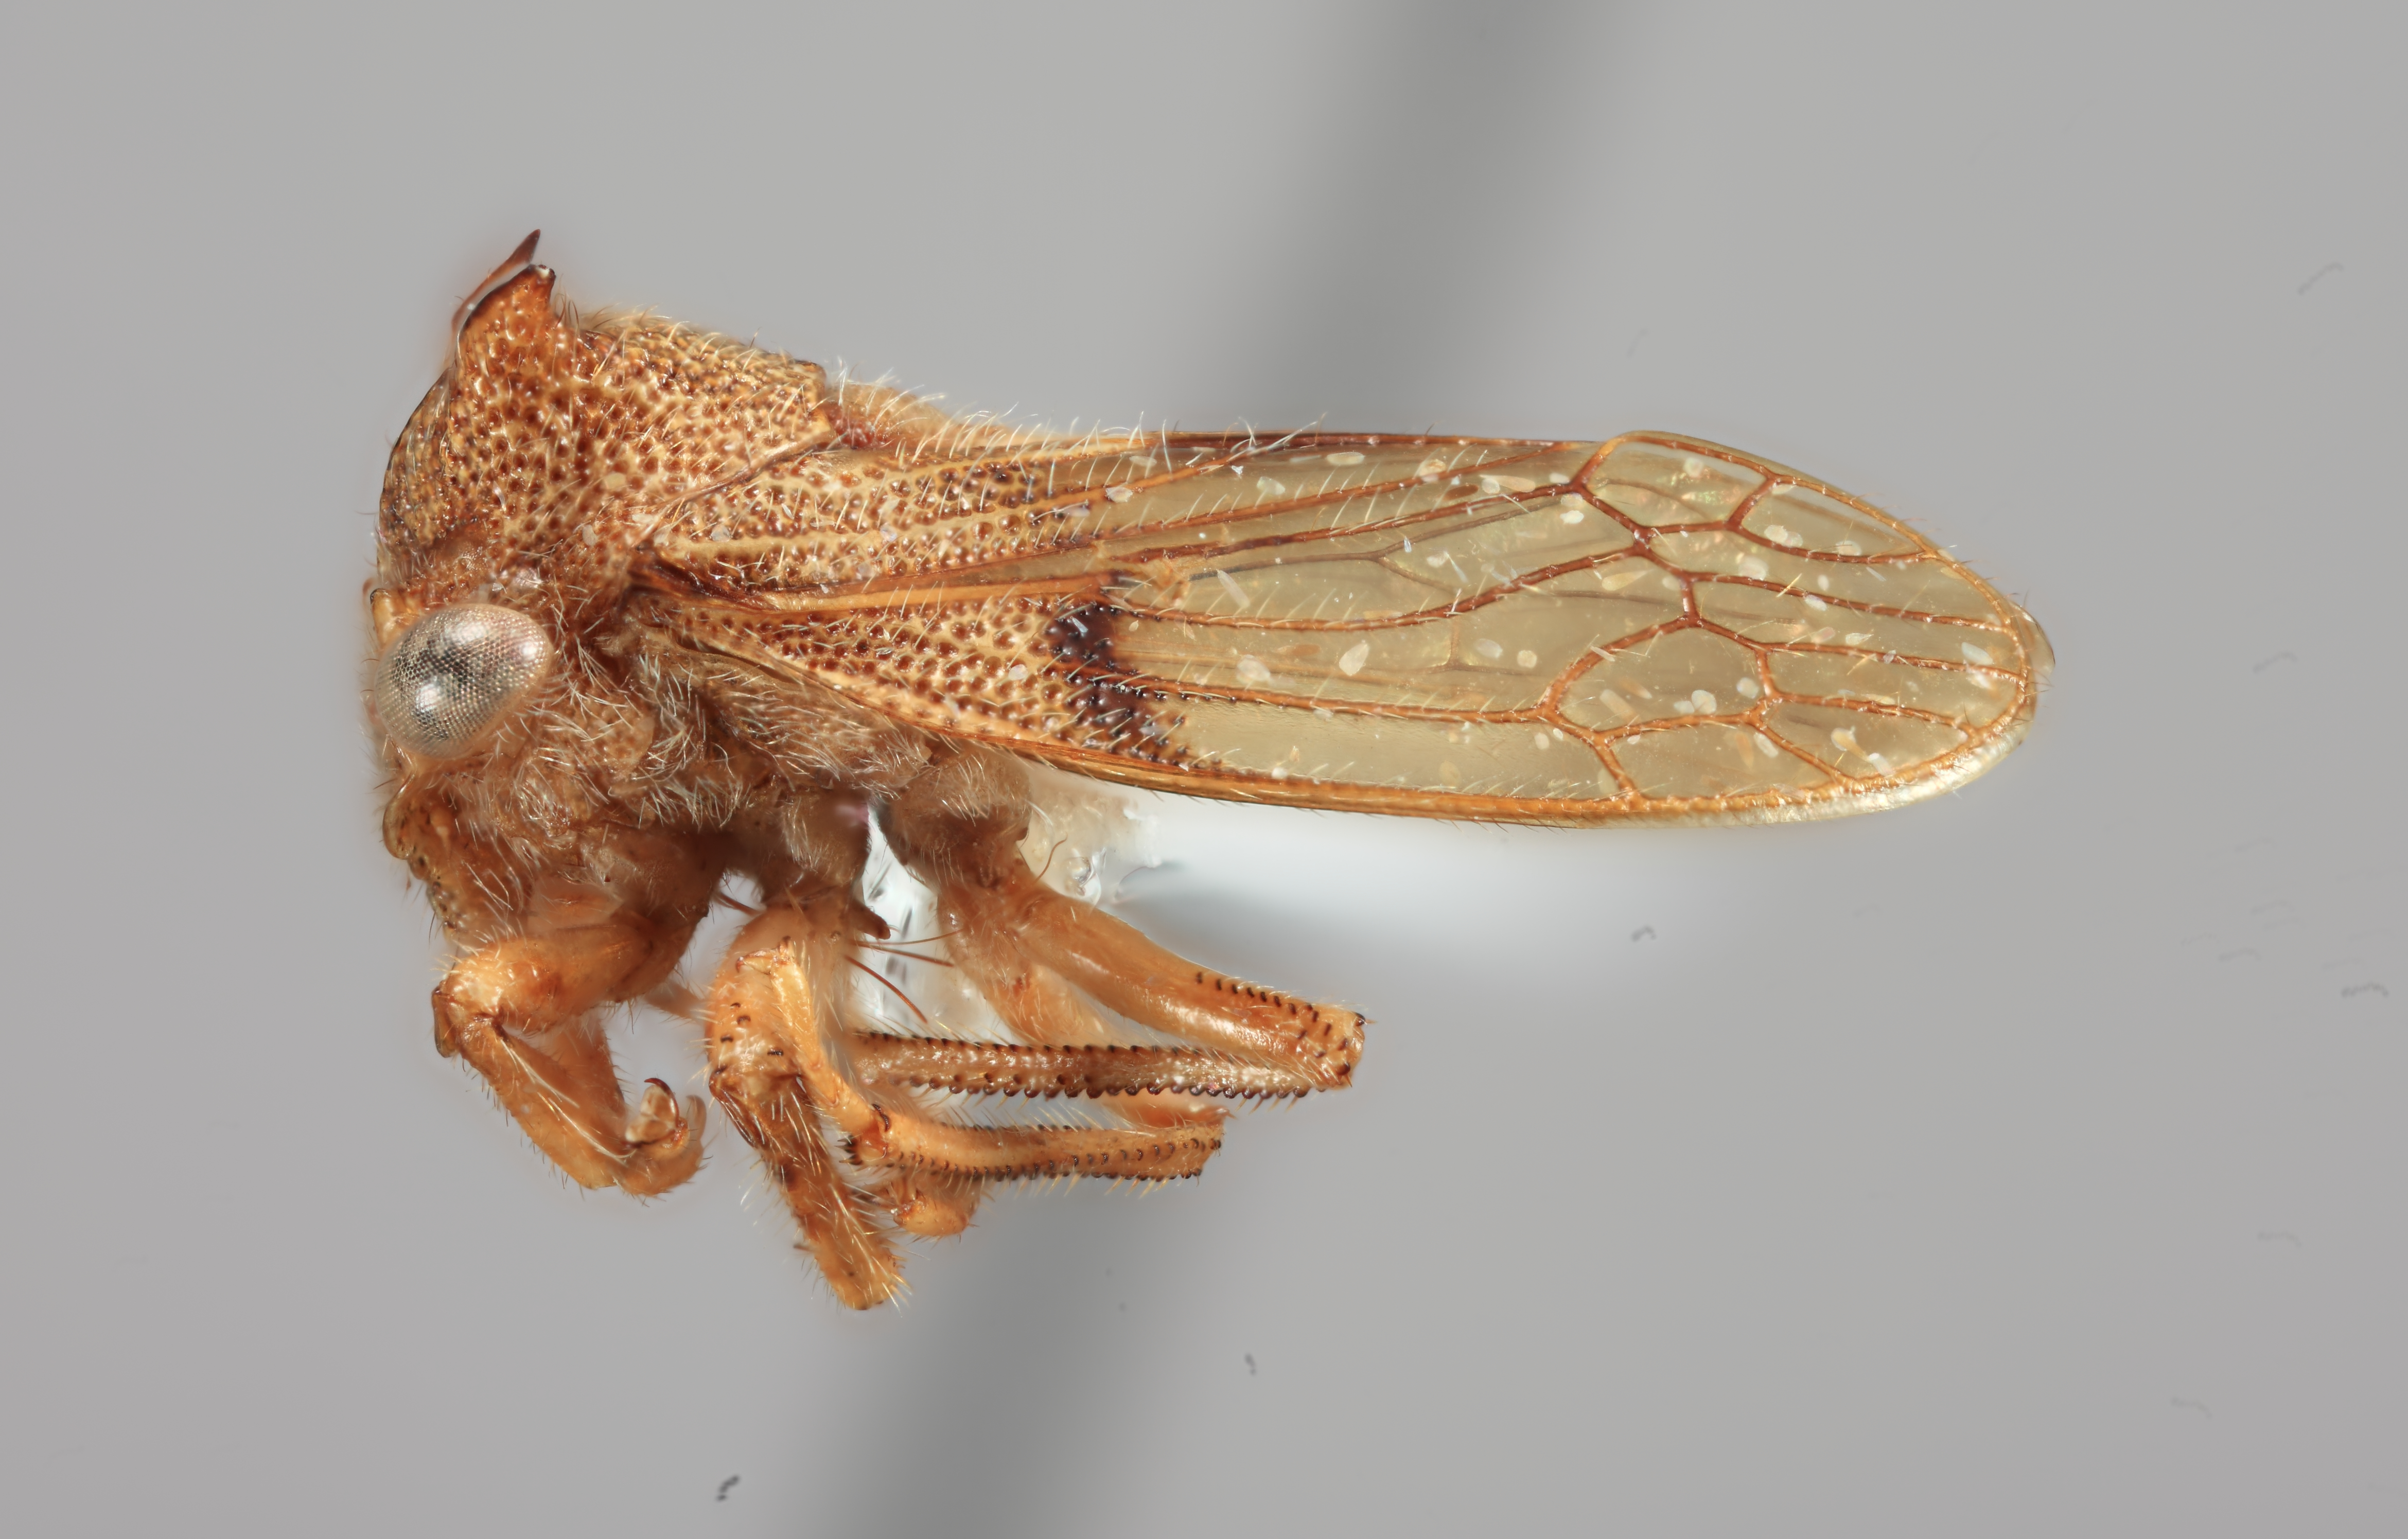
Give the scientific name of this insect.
Tolania risa
